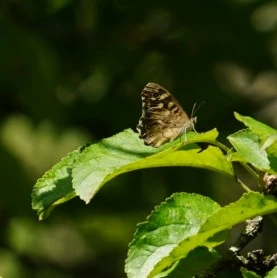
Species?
Pararge aegeria
